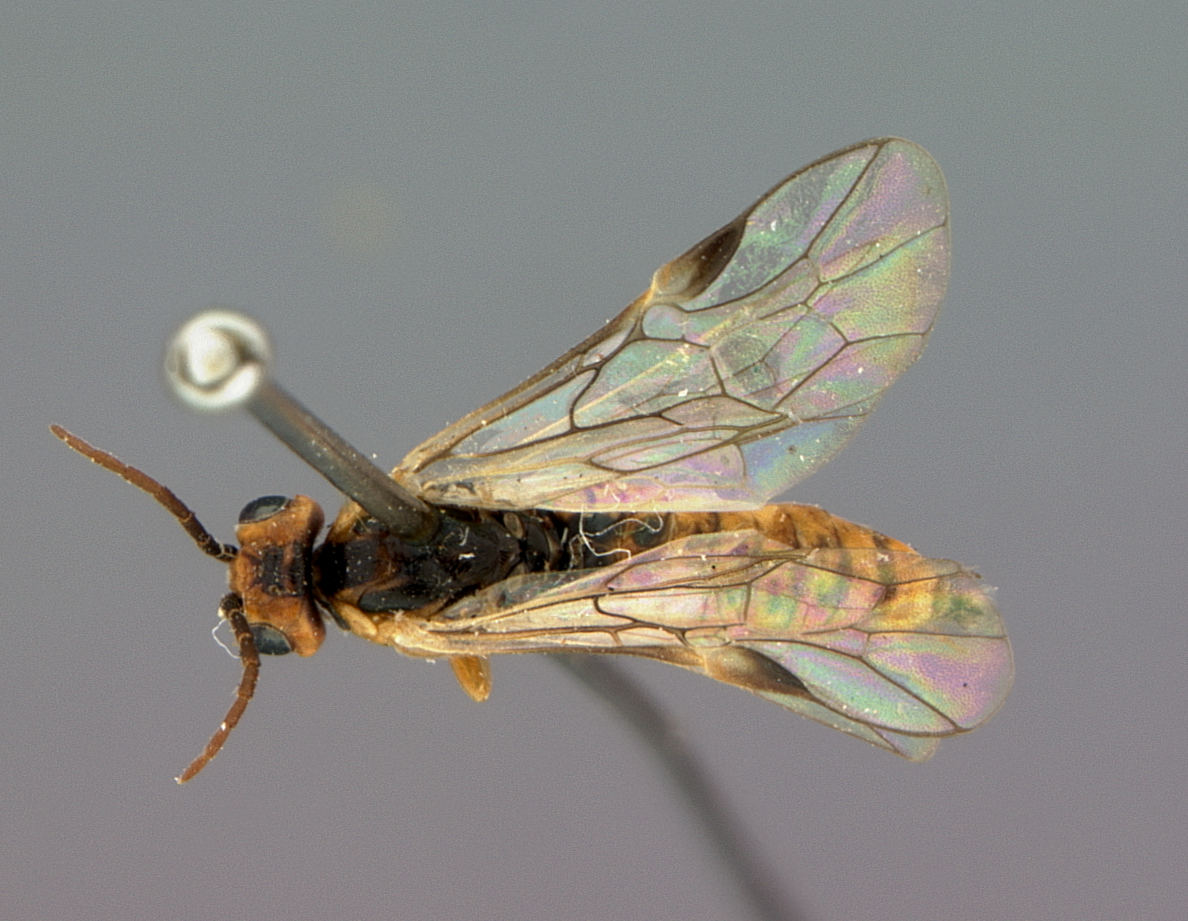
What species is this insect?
Cryptocampus bakeri
